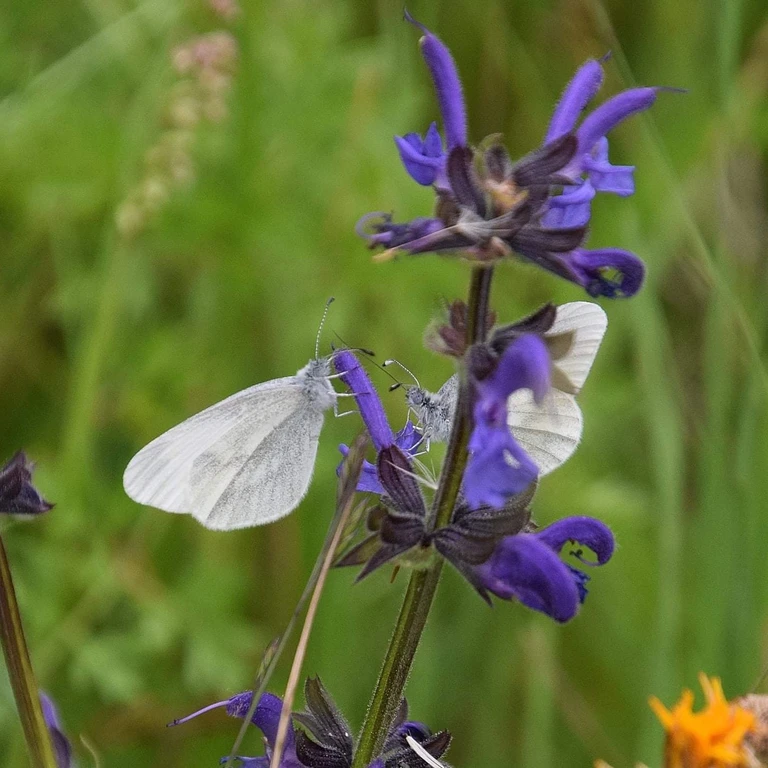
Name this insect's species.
Leptidea sinapis/juvernica
